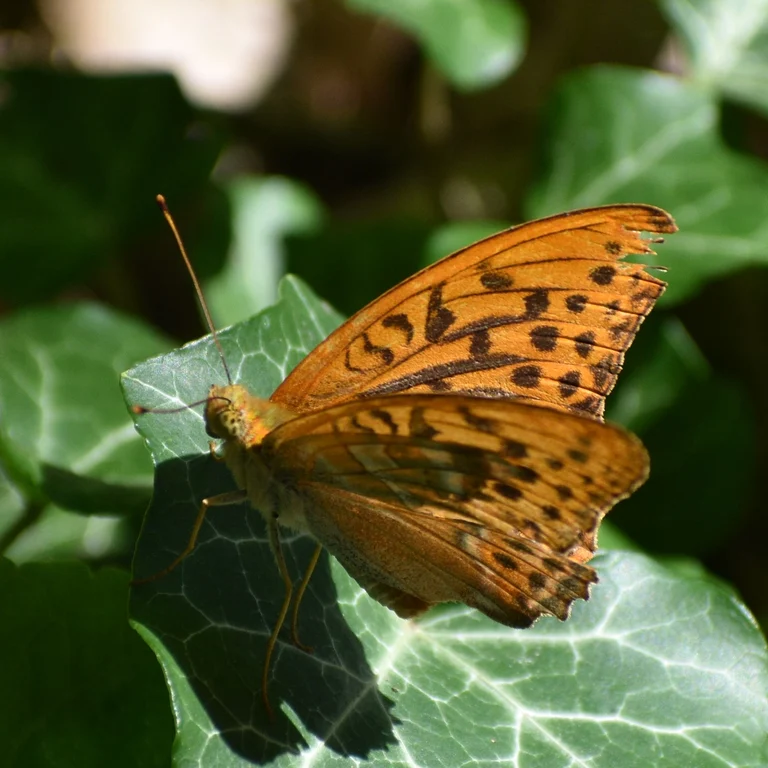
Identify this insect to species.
Argynnis paphia
